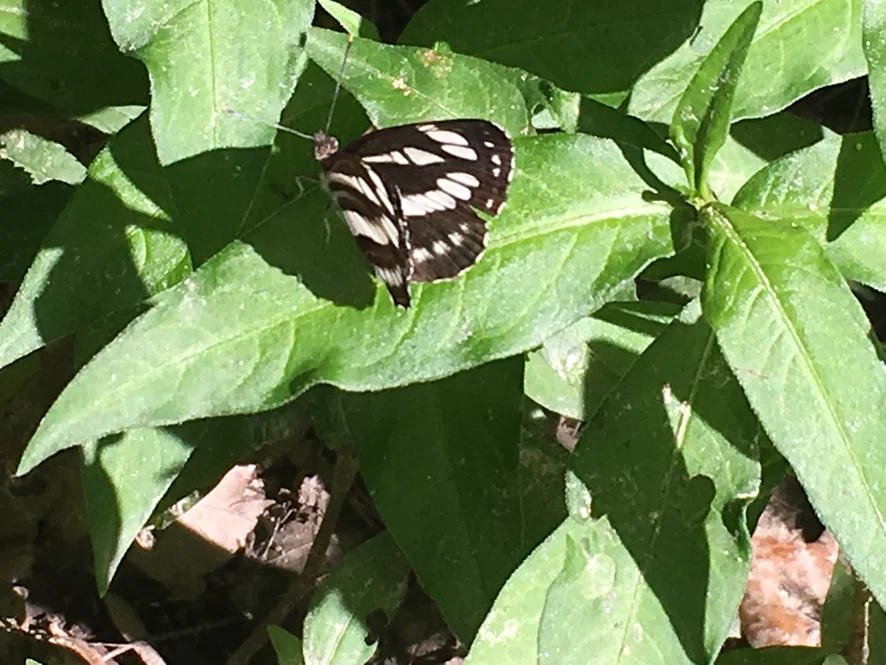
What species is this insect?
Neptis sappho
